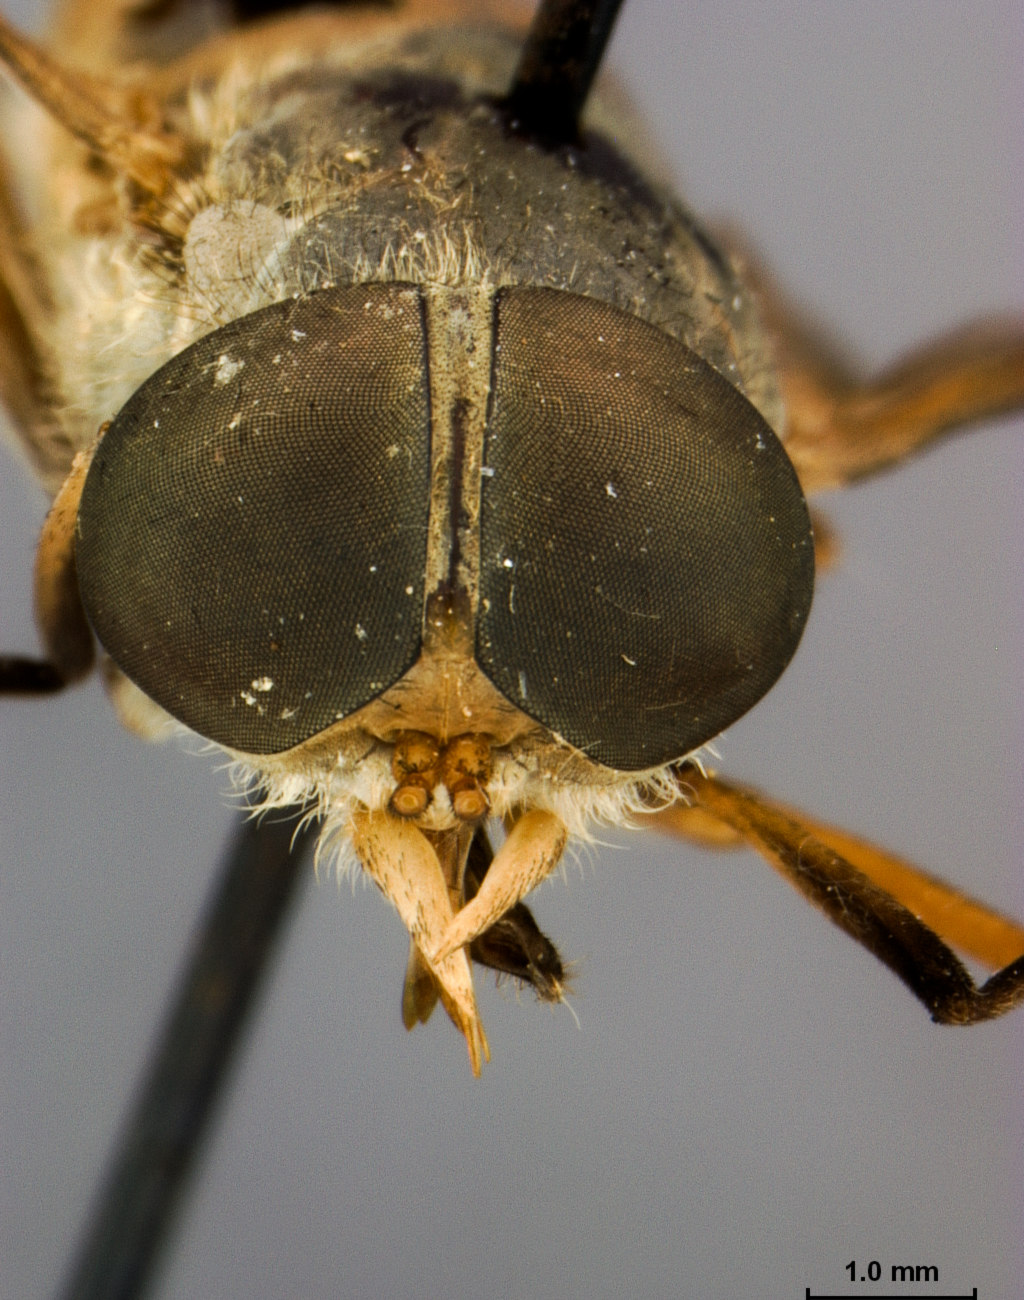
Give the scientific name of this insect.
Tabanus anomalus
